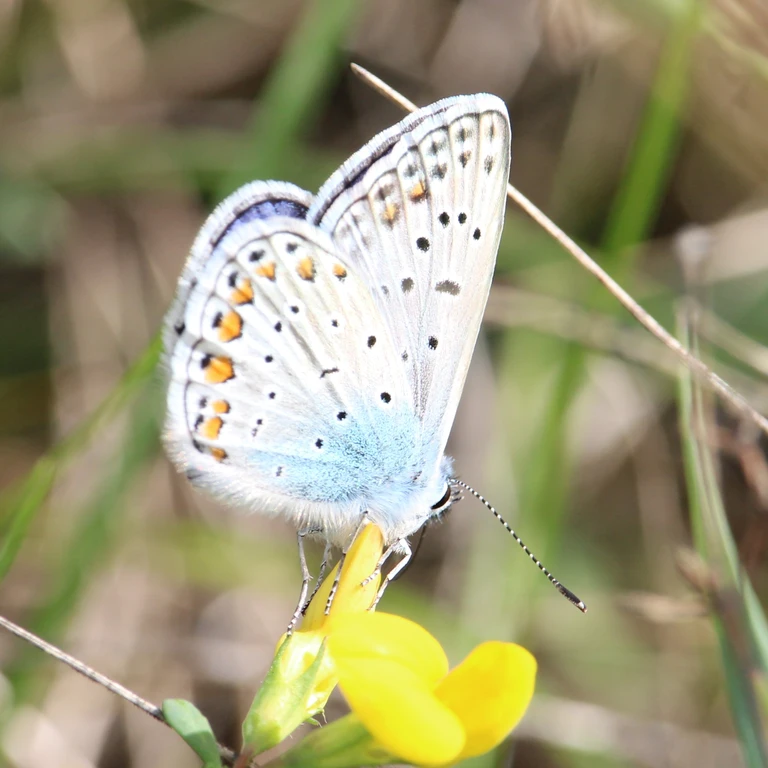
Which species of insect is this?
Polyommatus icarus
